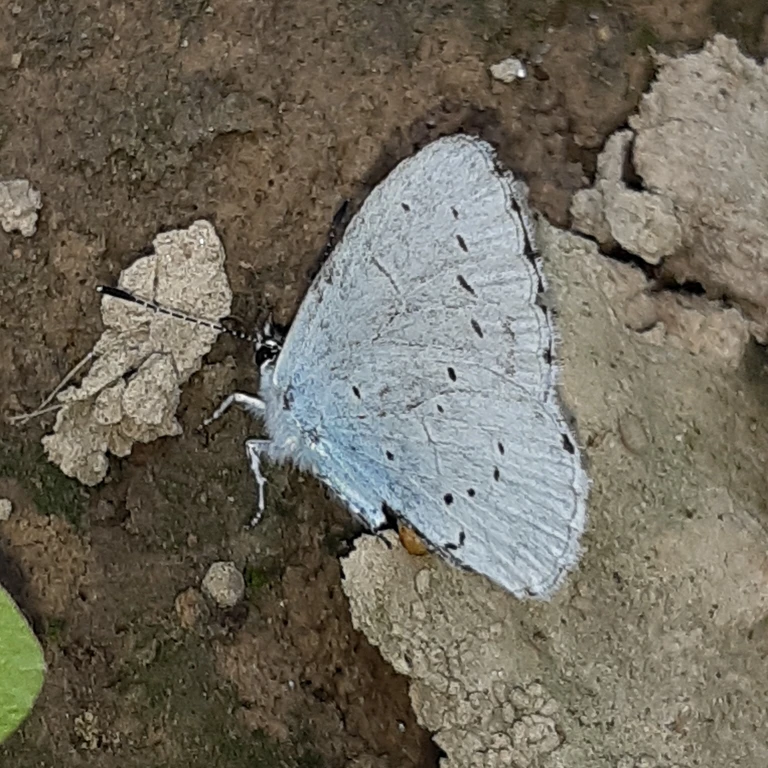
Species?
Celastrina argiolus
